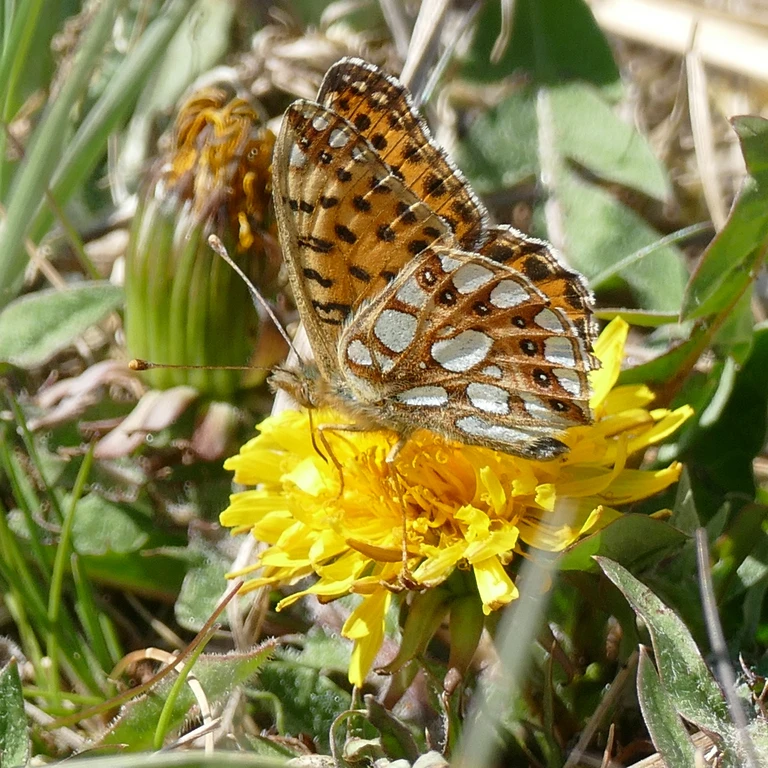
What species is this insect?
Issoria lathonia
